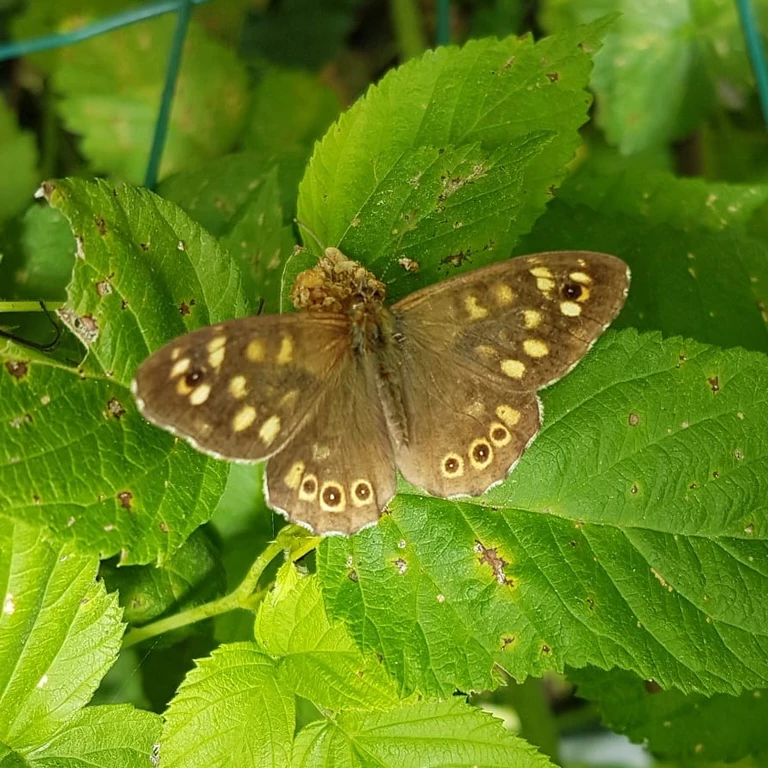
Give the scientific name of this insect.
Pararge aegeria
